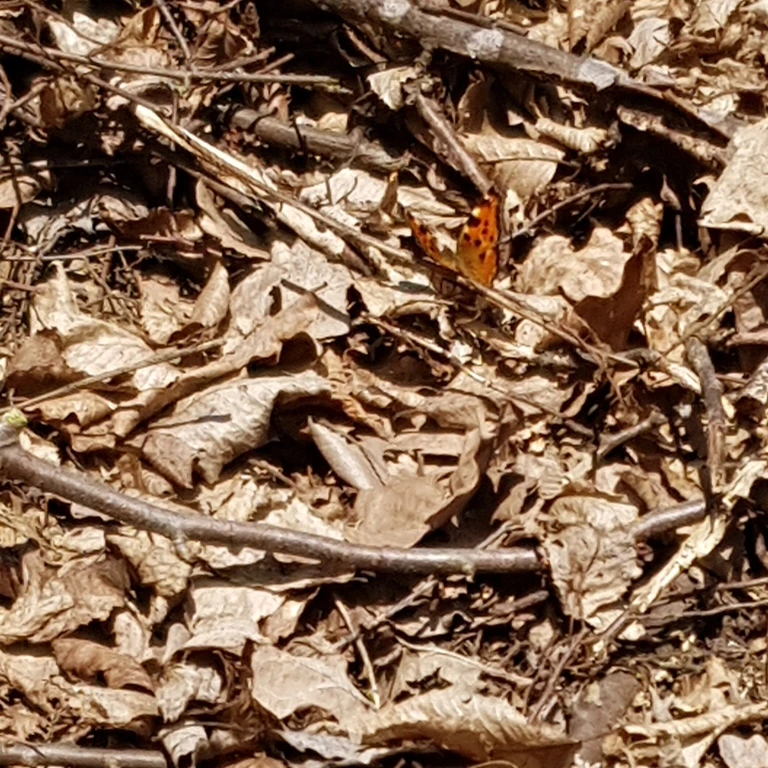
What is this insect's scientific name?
Nymphalis polychloros
